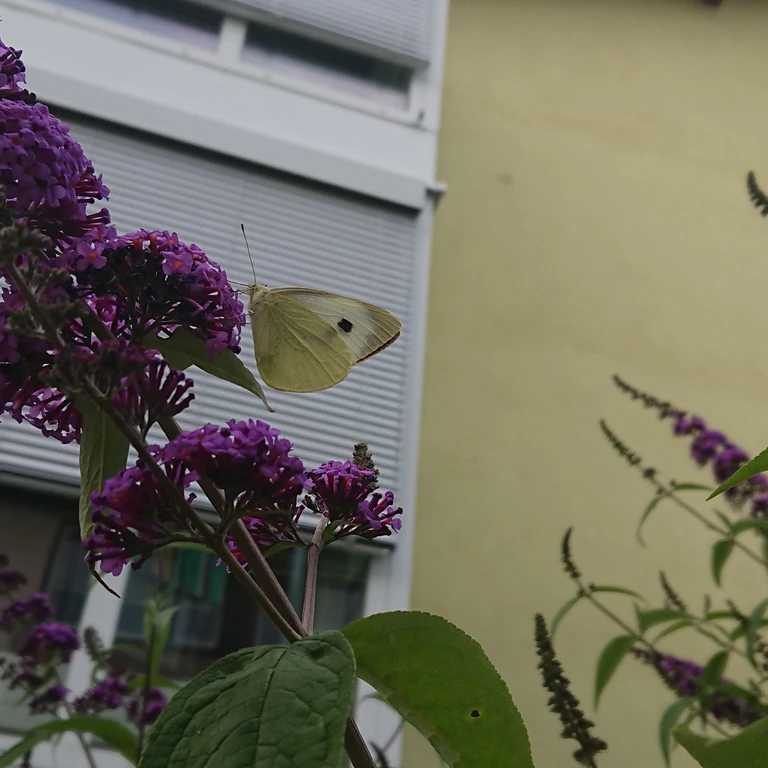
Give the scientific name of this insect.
Pieris brassicae
